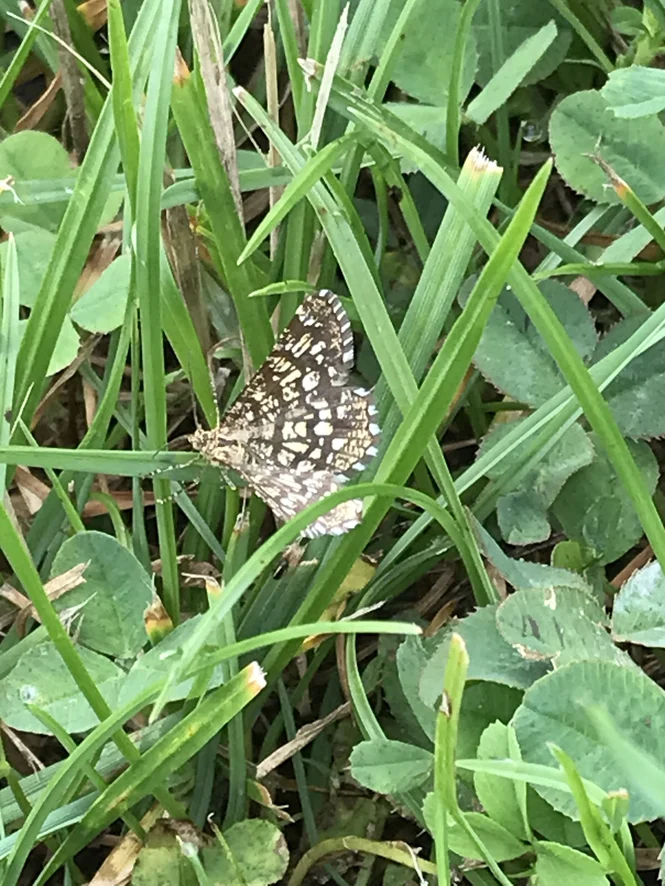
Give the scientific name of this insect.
Chiasmia clathrata
